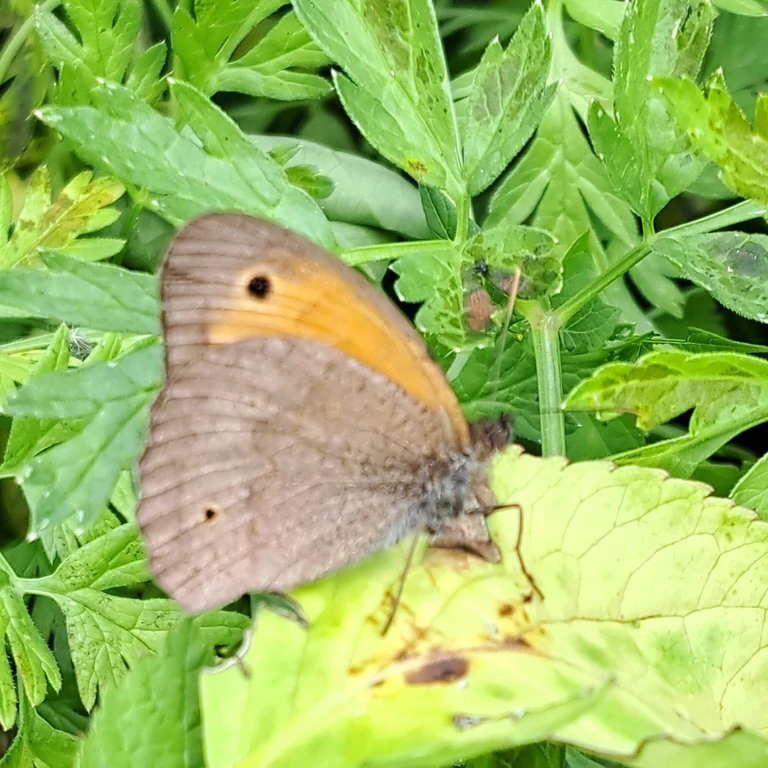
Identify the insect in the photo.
Maniola jurtina
